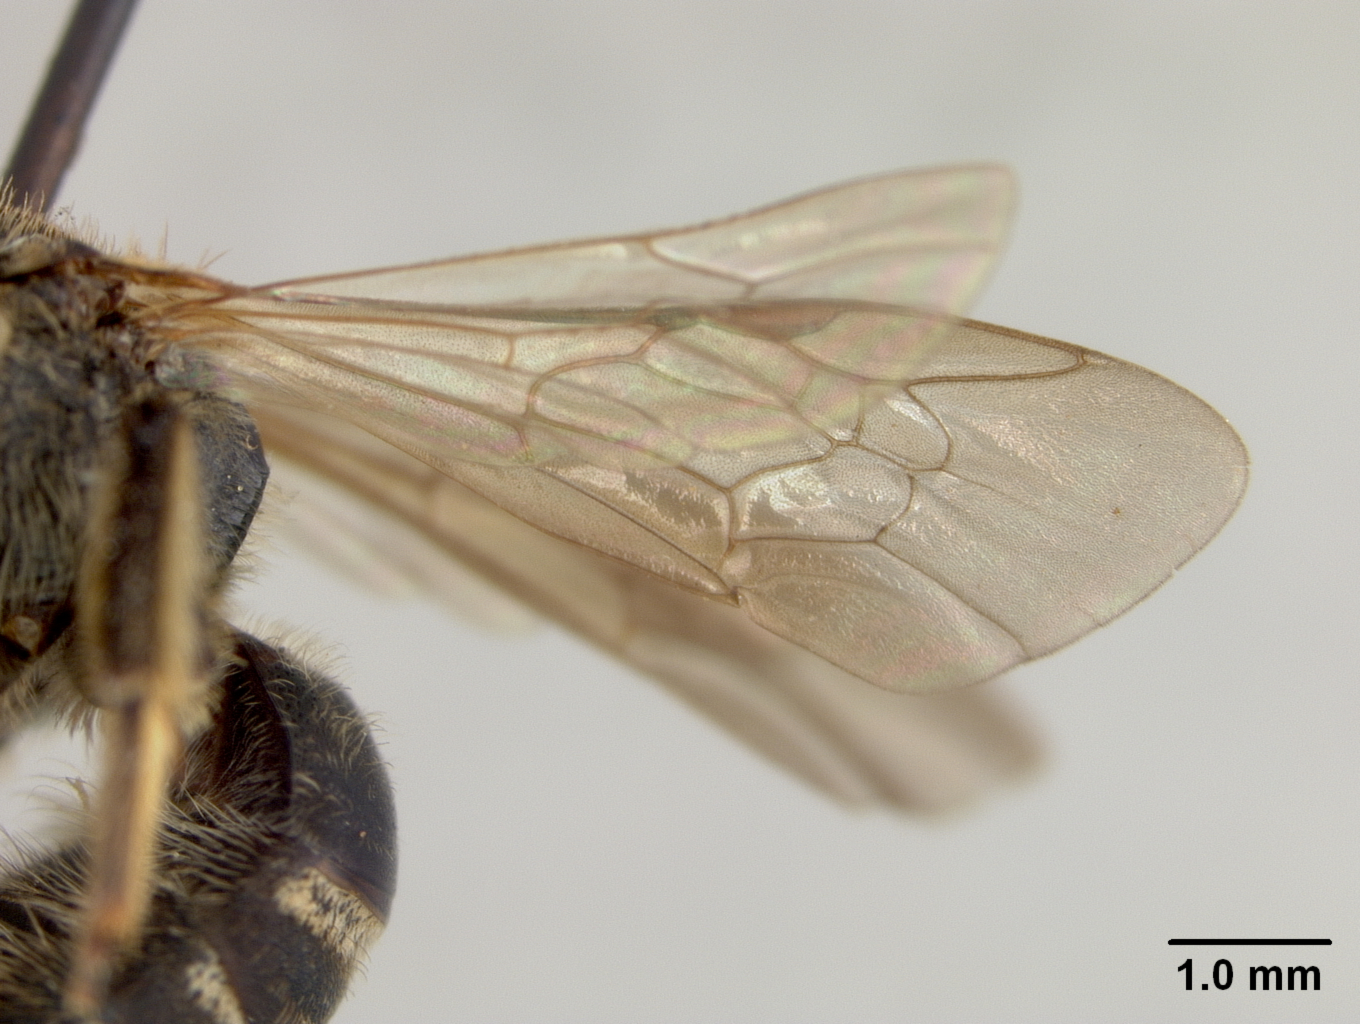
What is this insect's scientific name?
Halictus tacitus
